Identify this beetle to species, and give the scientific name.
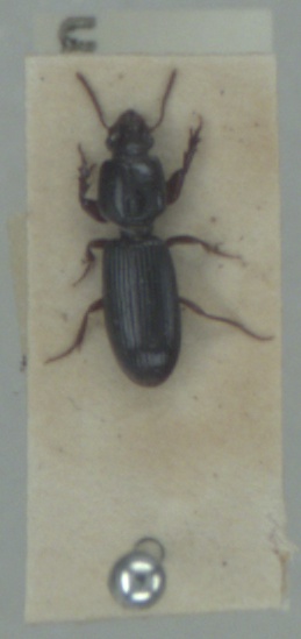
Clivina fossor
